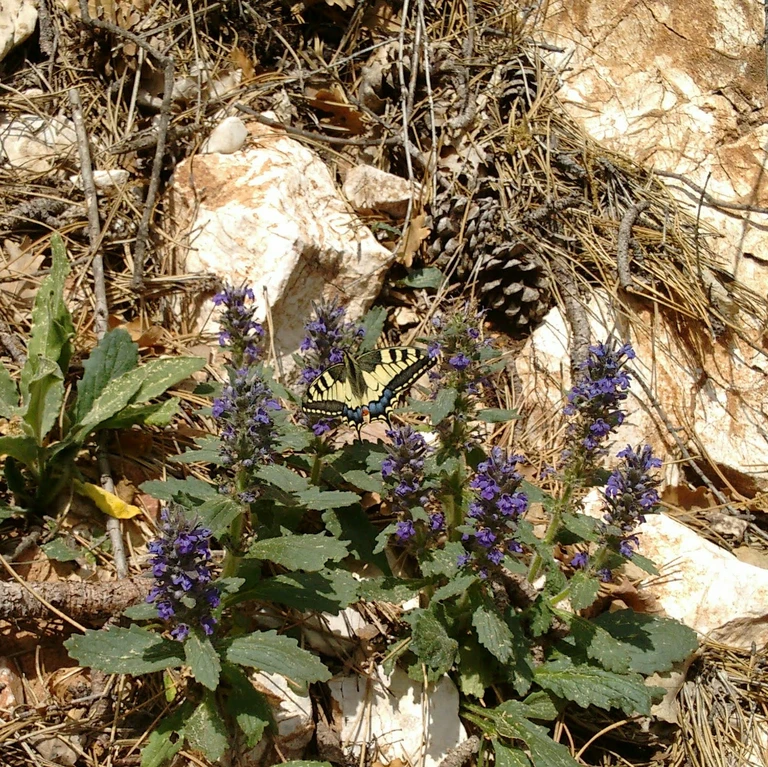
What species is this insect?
Papilio machaon
